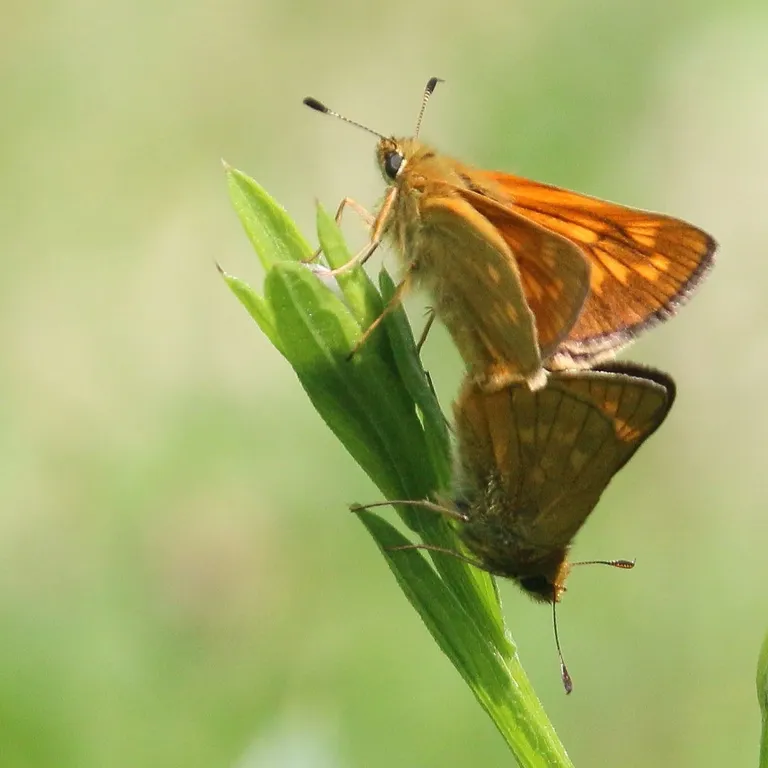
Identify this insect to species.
Ochlodes sylvanus (also Ochlodes venata)
